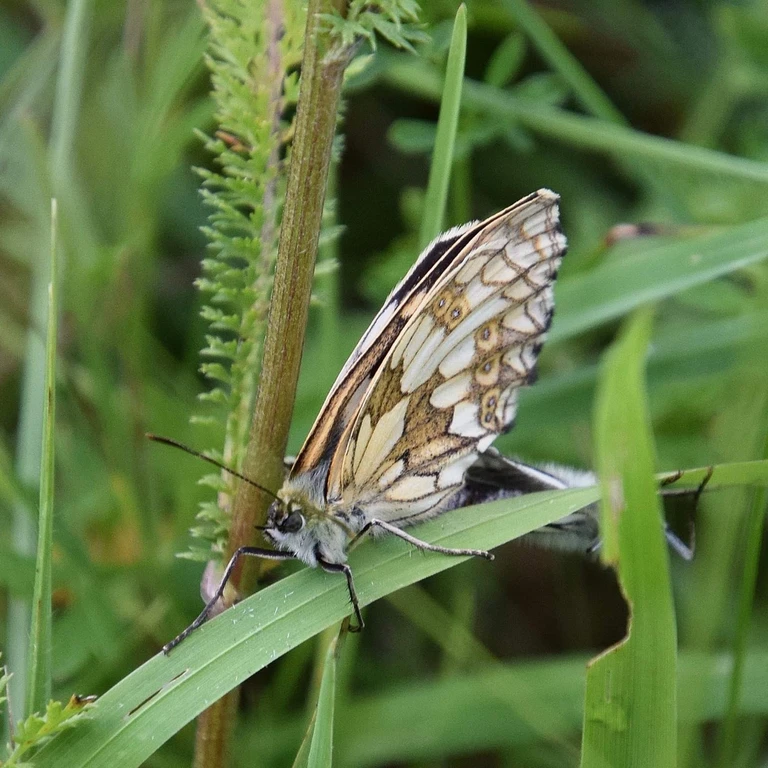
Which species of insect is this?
Melanargia galathea
